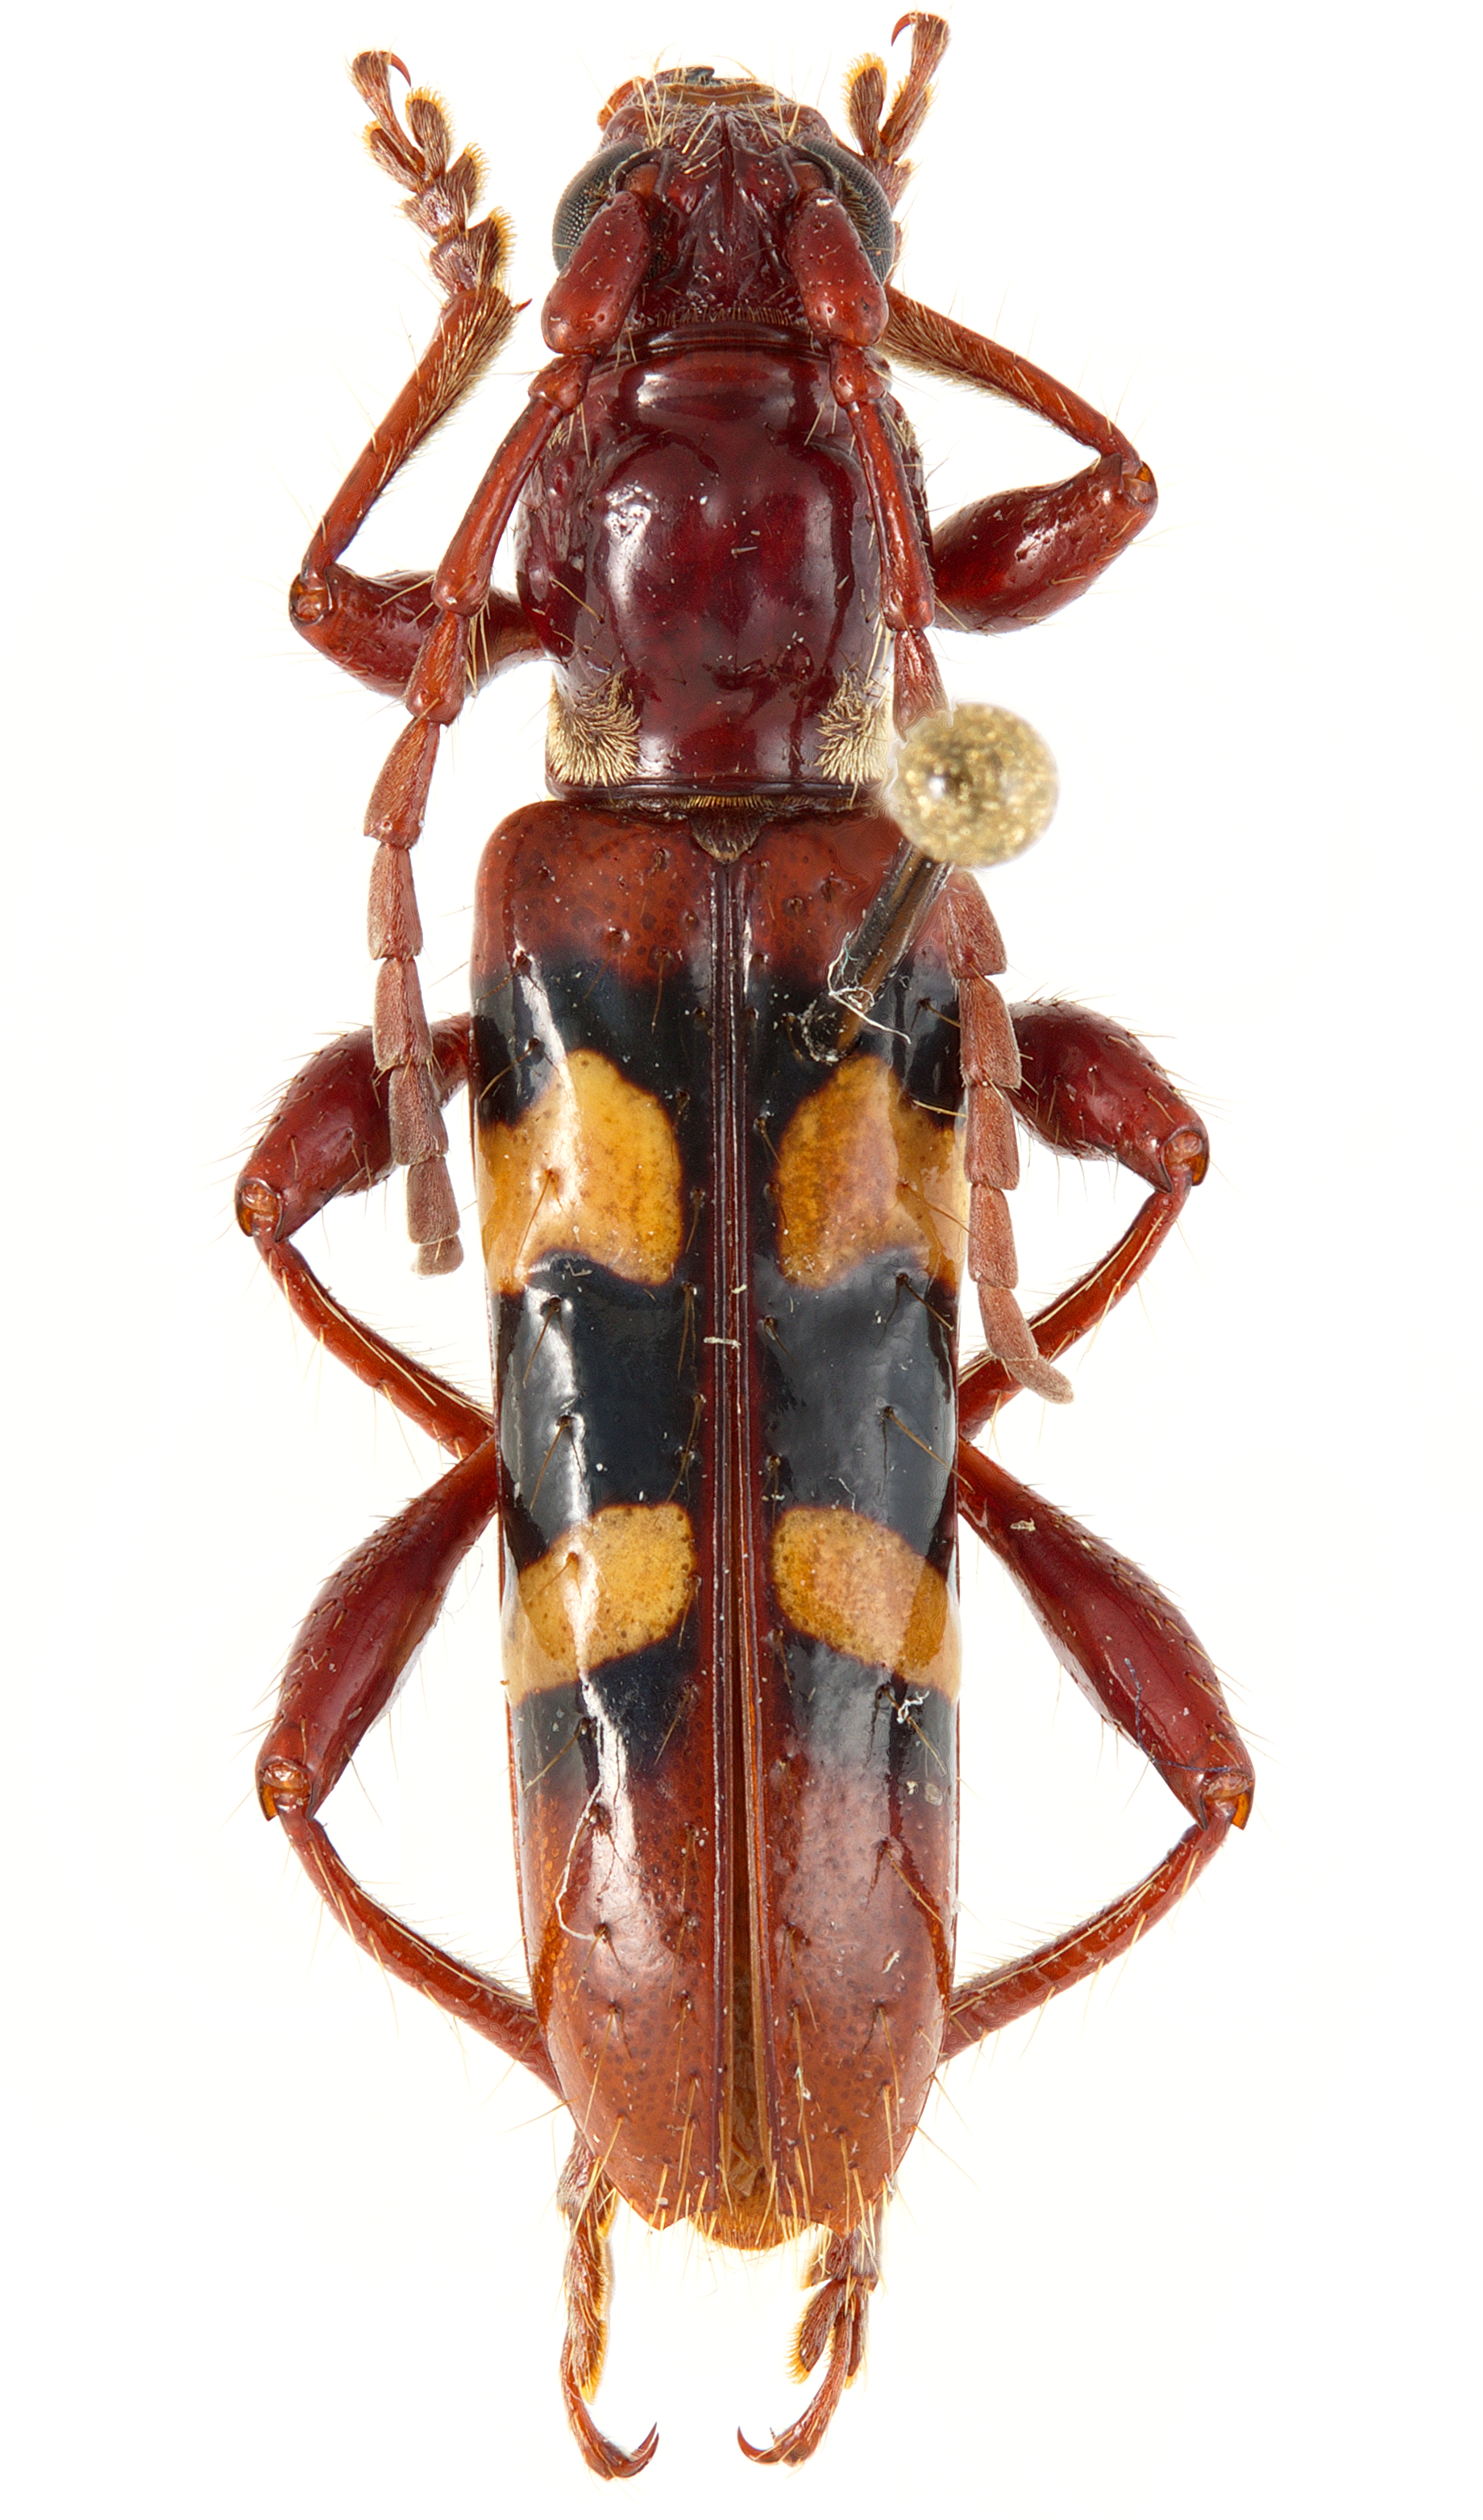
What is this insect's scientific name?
Stenygra histrio
